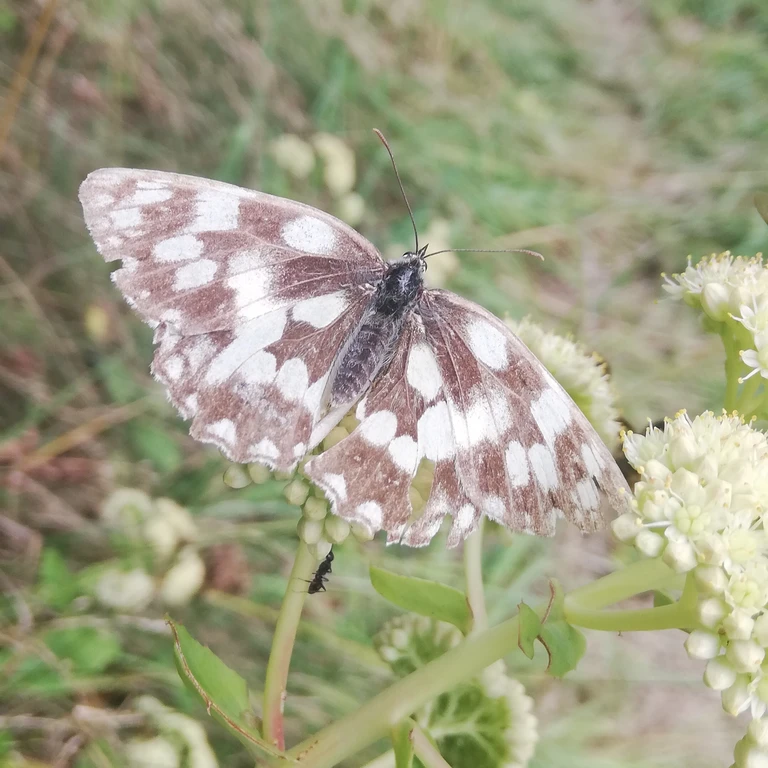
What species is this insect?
Melanargia galathea
